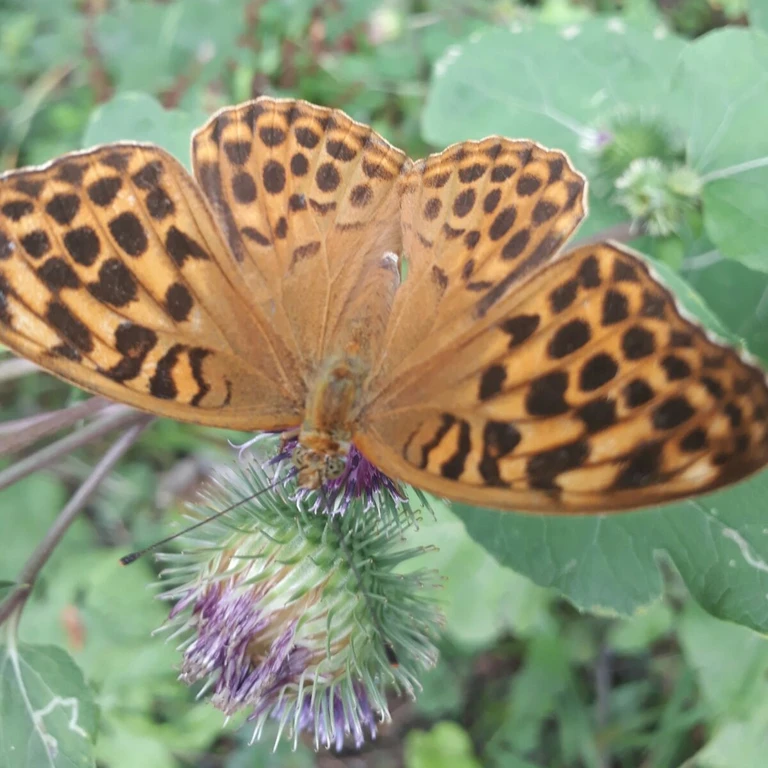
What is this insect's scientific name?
Argynnis paphia
